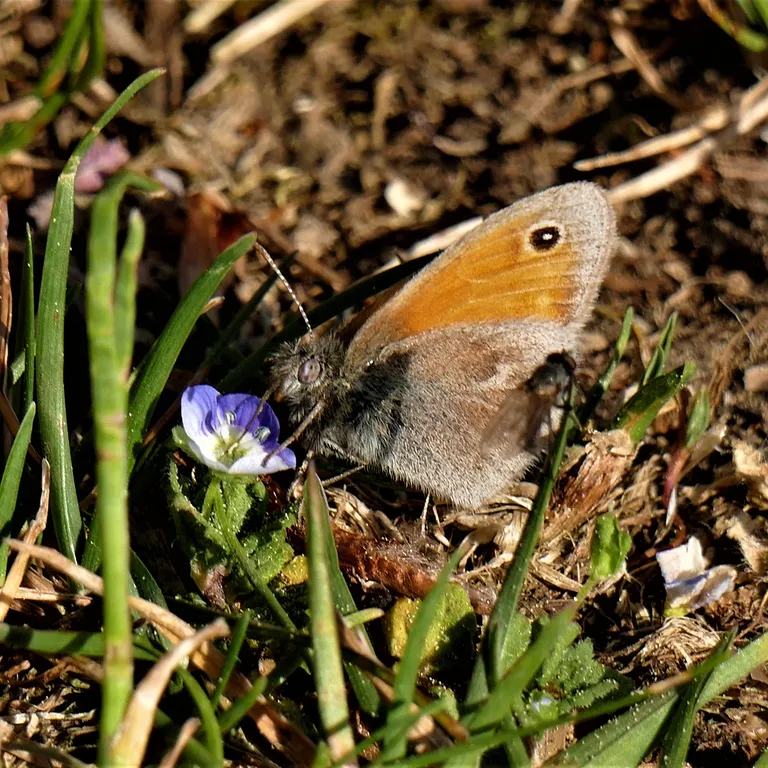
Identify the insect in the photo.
Coenonympha pamphilus
